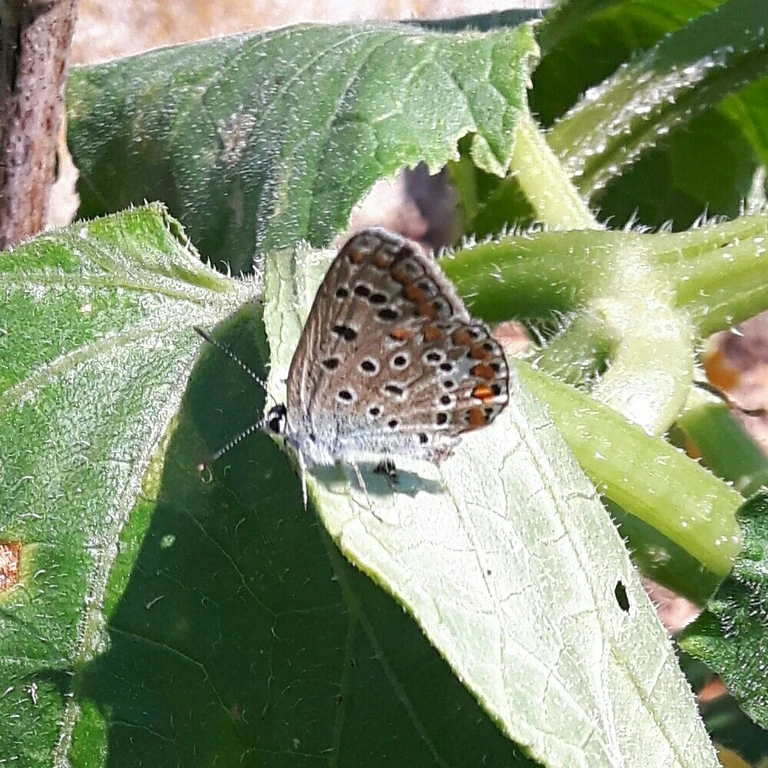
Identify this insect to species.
Polyommatus icarus
